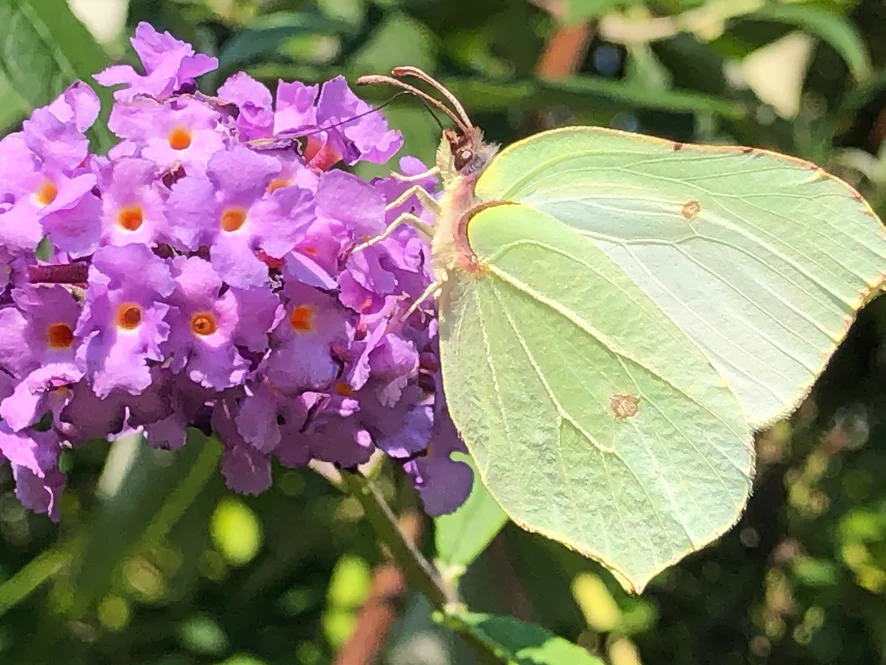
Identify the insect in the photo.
Gonepteryx rhamni
